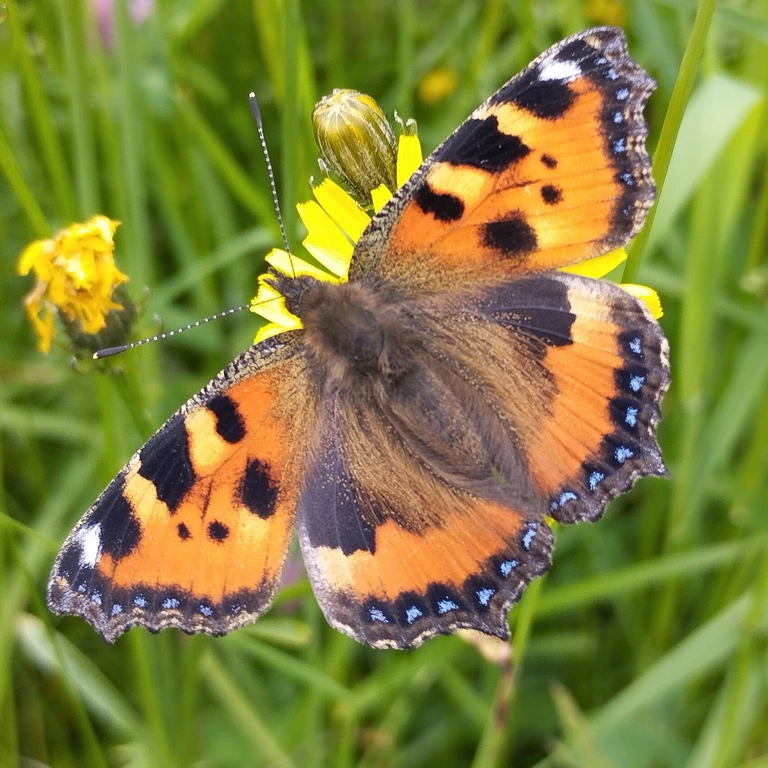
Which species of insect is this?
Aglais urticae
